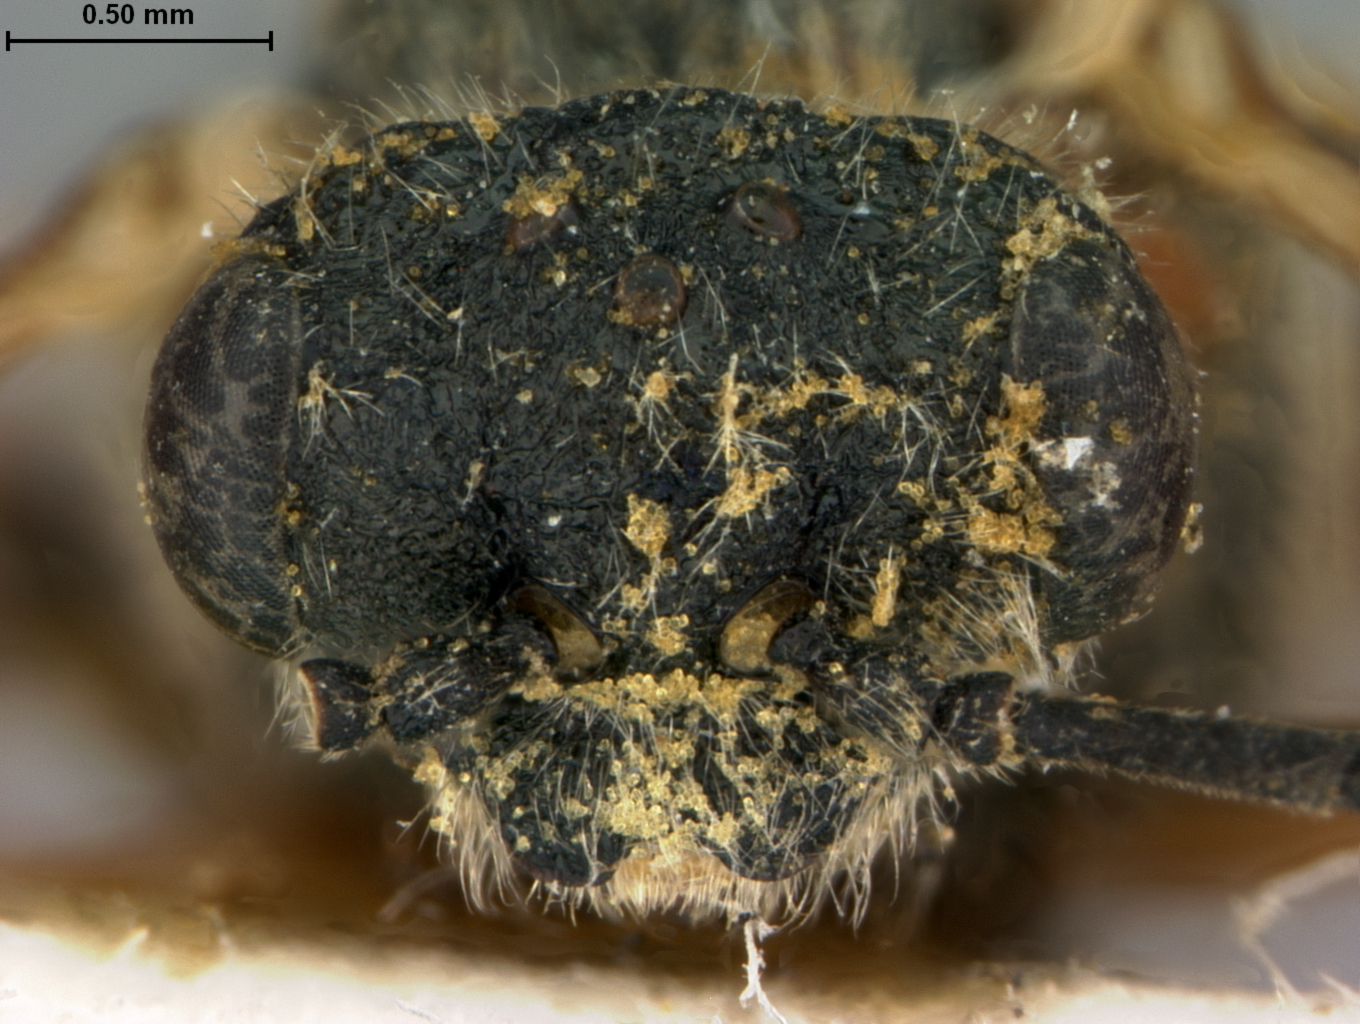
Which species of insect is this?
Dolerus obscurus
